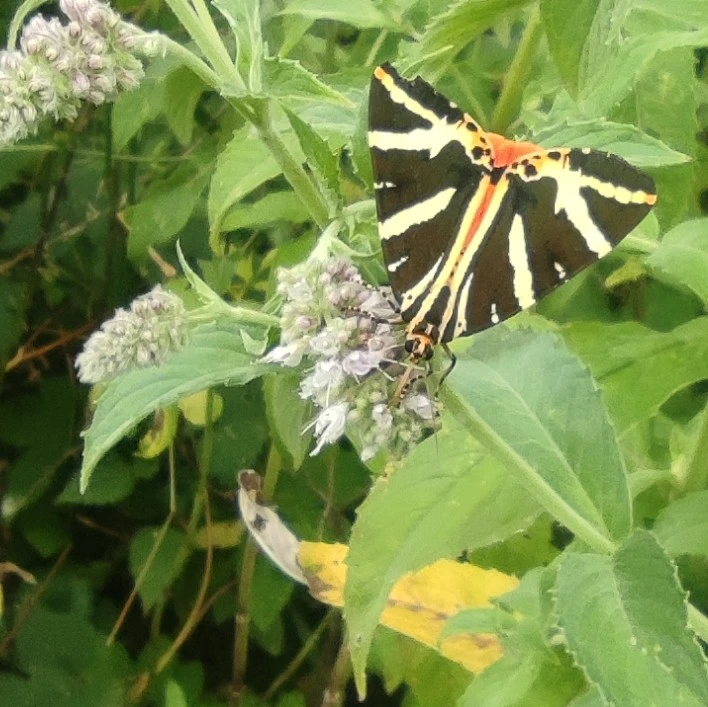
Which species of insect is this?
Euplagia quadripunctaria
